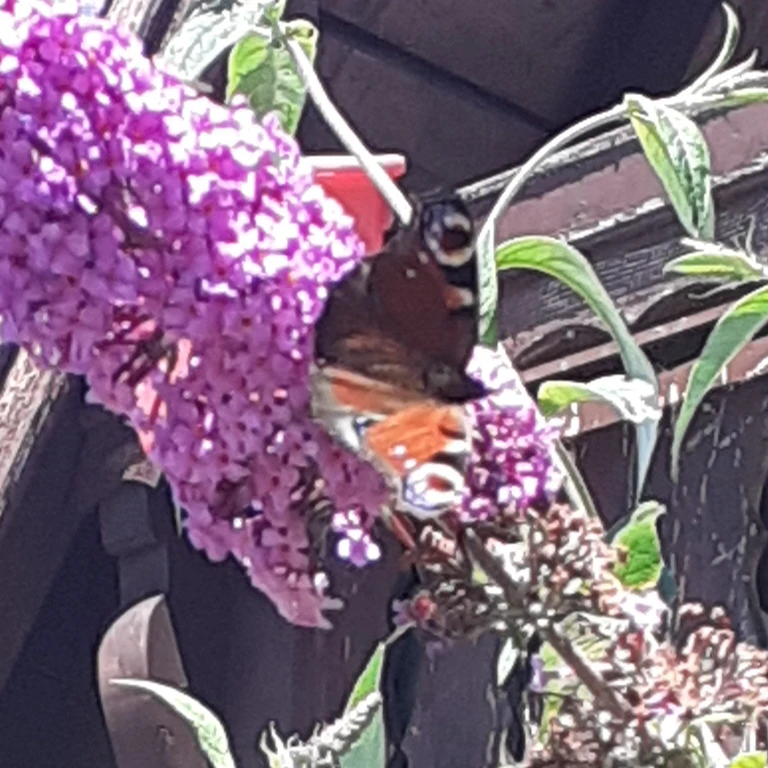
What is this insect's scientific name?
Aglais io
